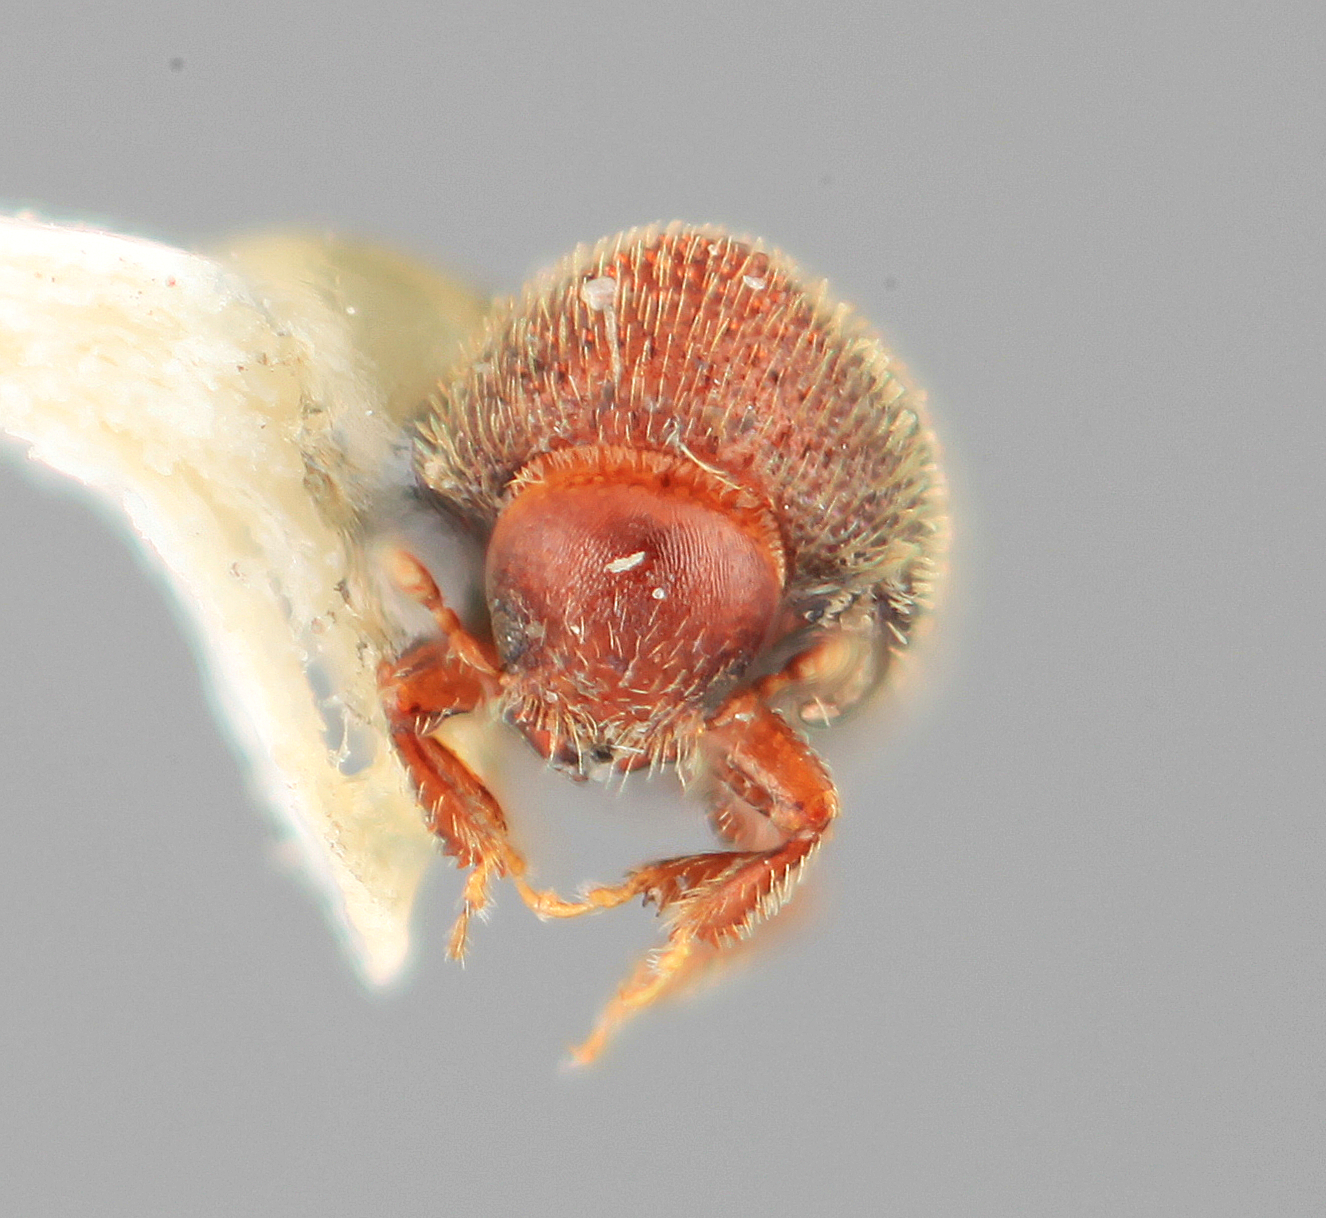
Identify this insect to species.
Hypothenemus ascitus
